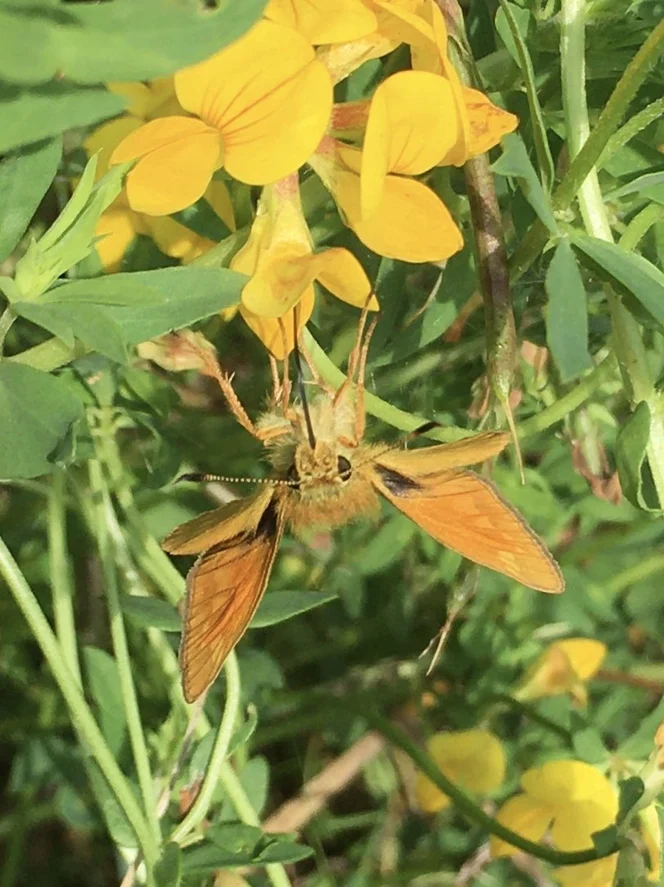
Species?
Ochlodes sylvanus (also Ochlodes venata)
